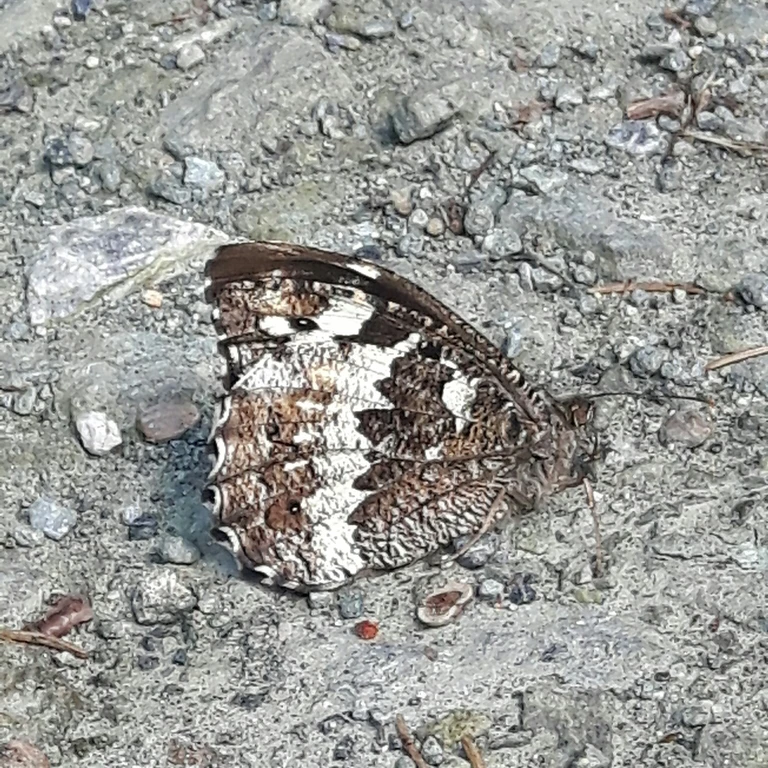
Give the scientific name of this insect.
Brintesia circe
